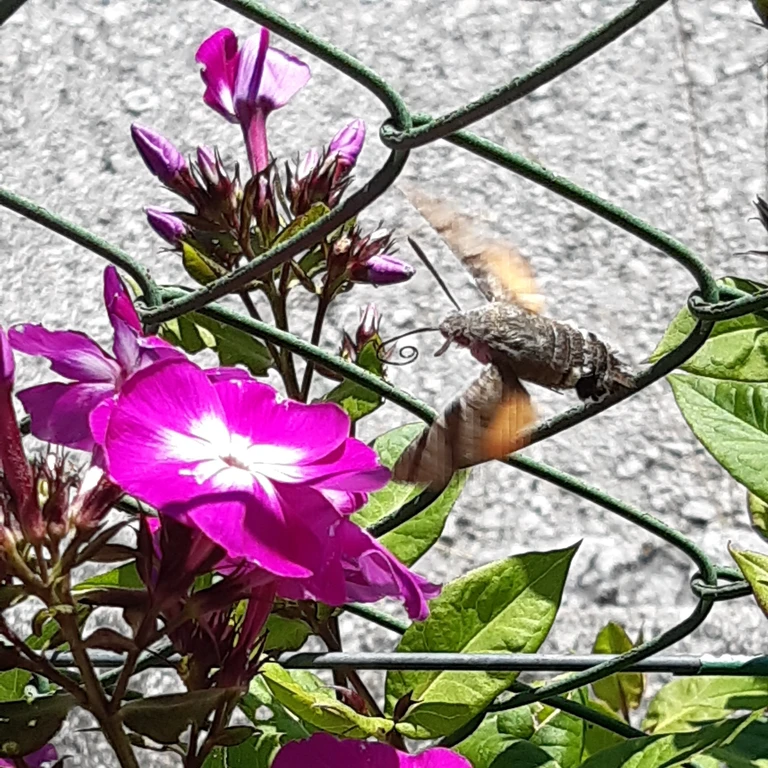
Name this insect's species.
Macroglossum stellatarum
